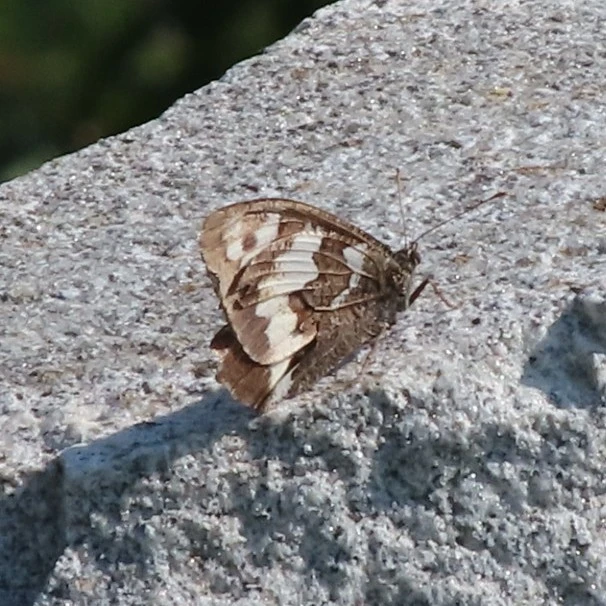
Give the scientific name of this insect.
Brintesia circe
